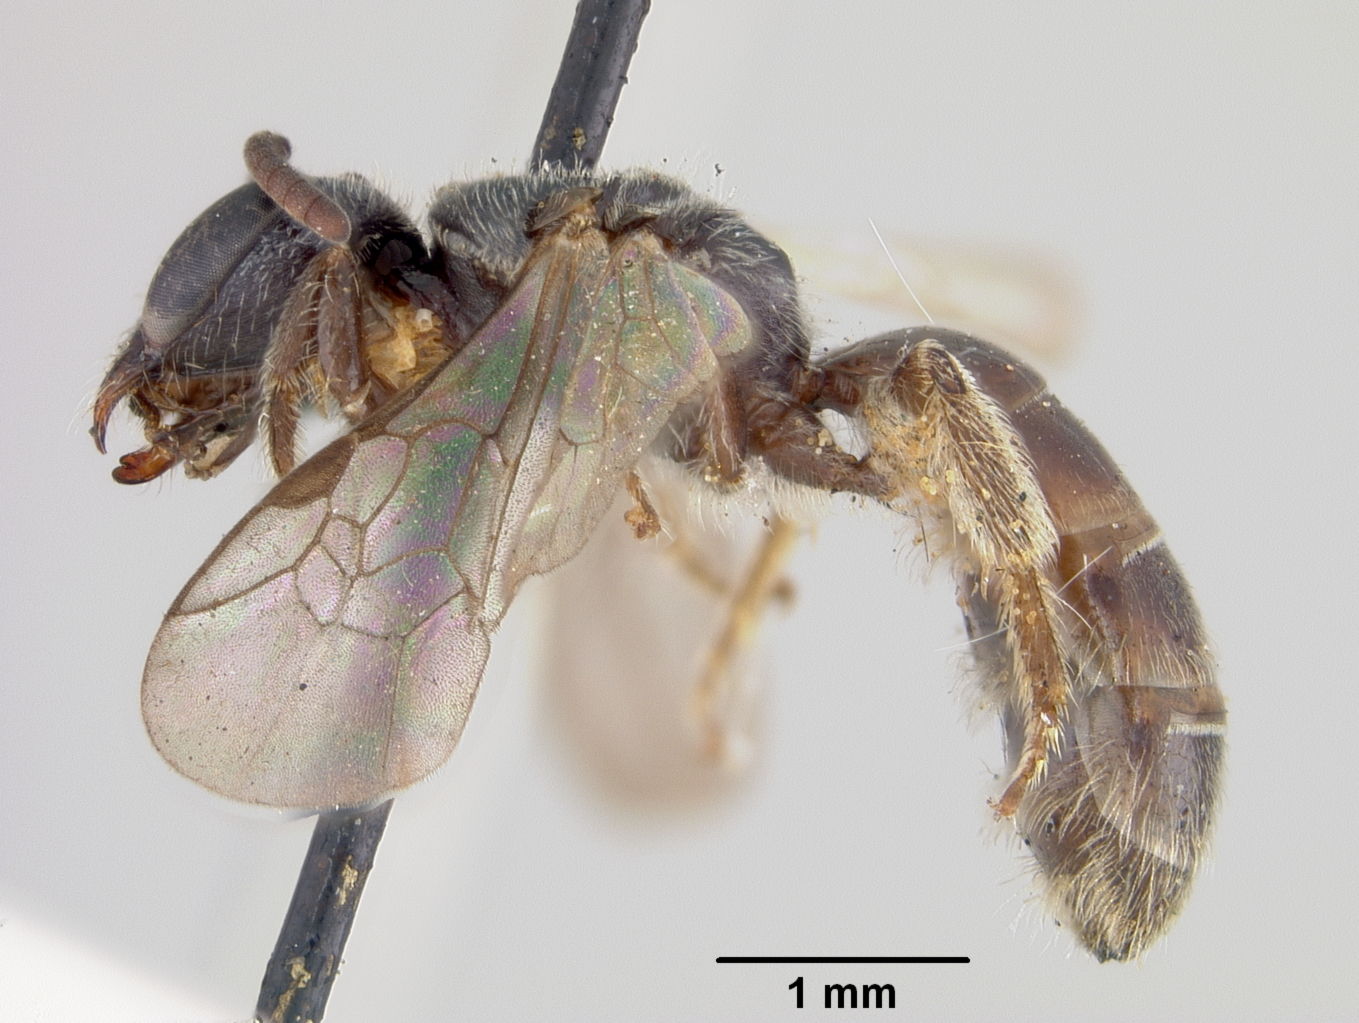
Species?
Halictus burnupi
